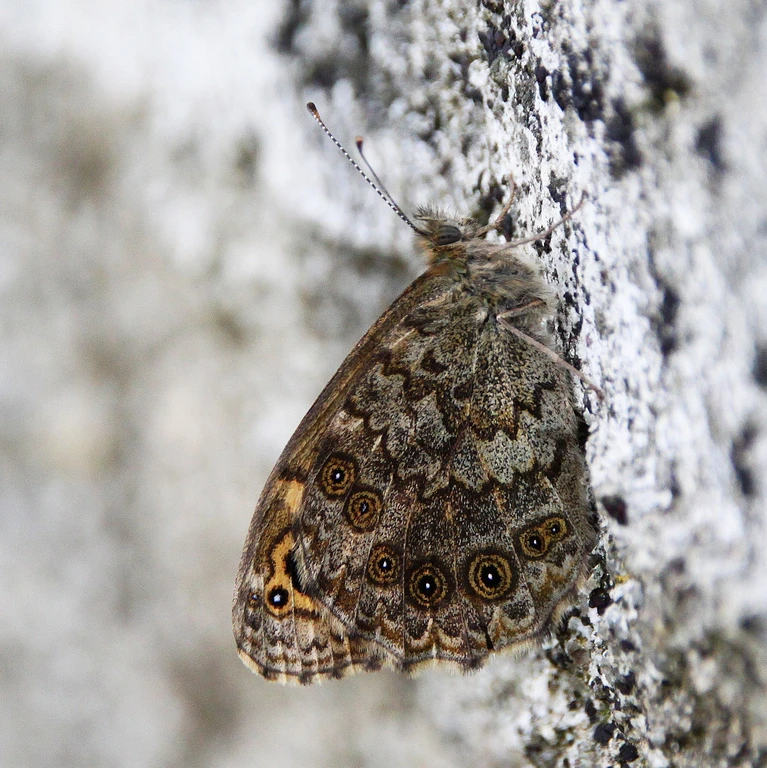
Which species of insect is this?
Lasiommata megera (also Pararge megera)
